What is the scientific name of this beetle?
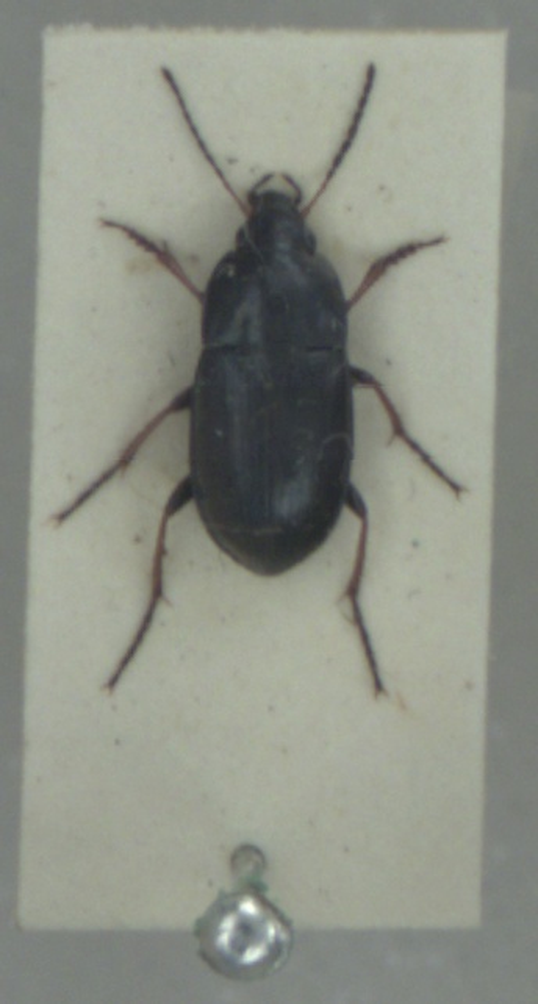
Amara plebeja
